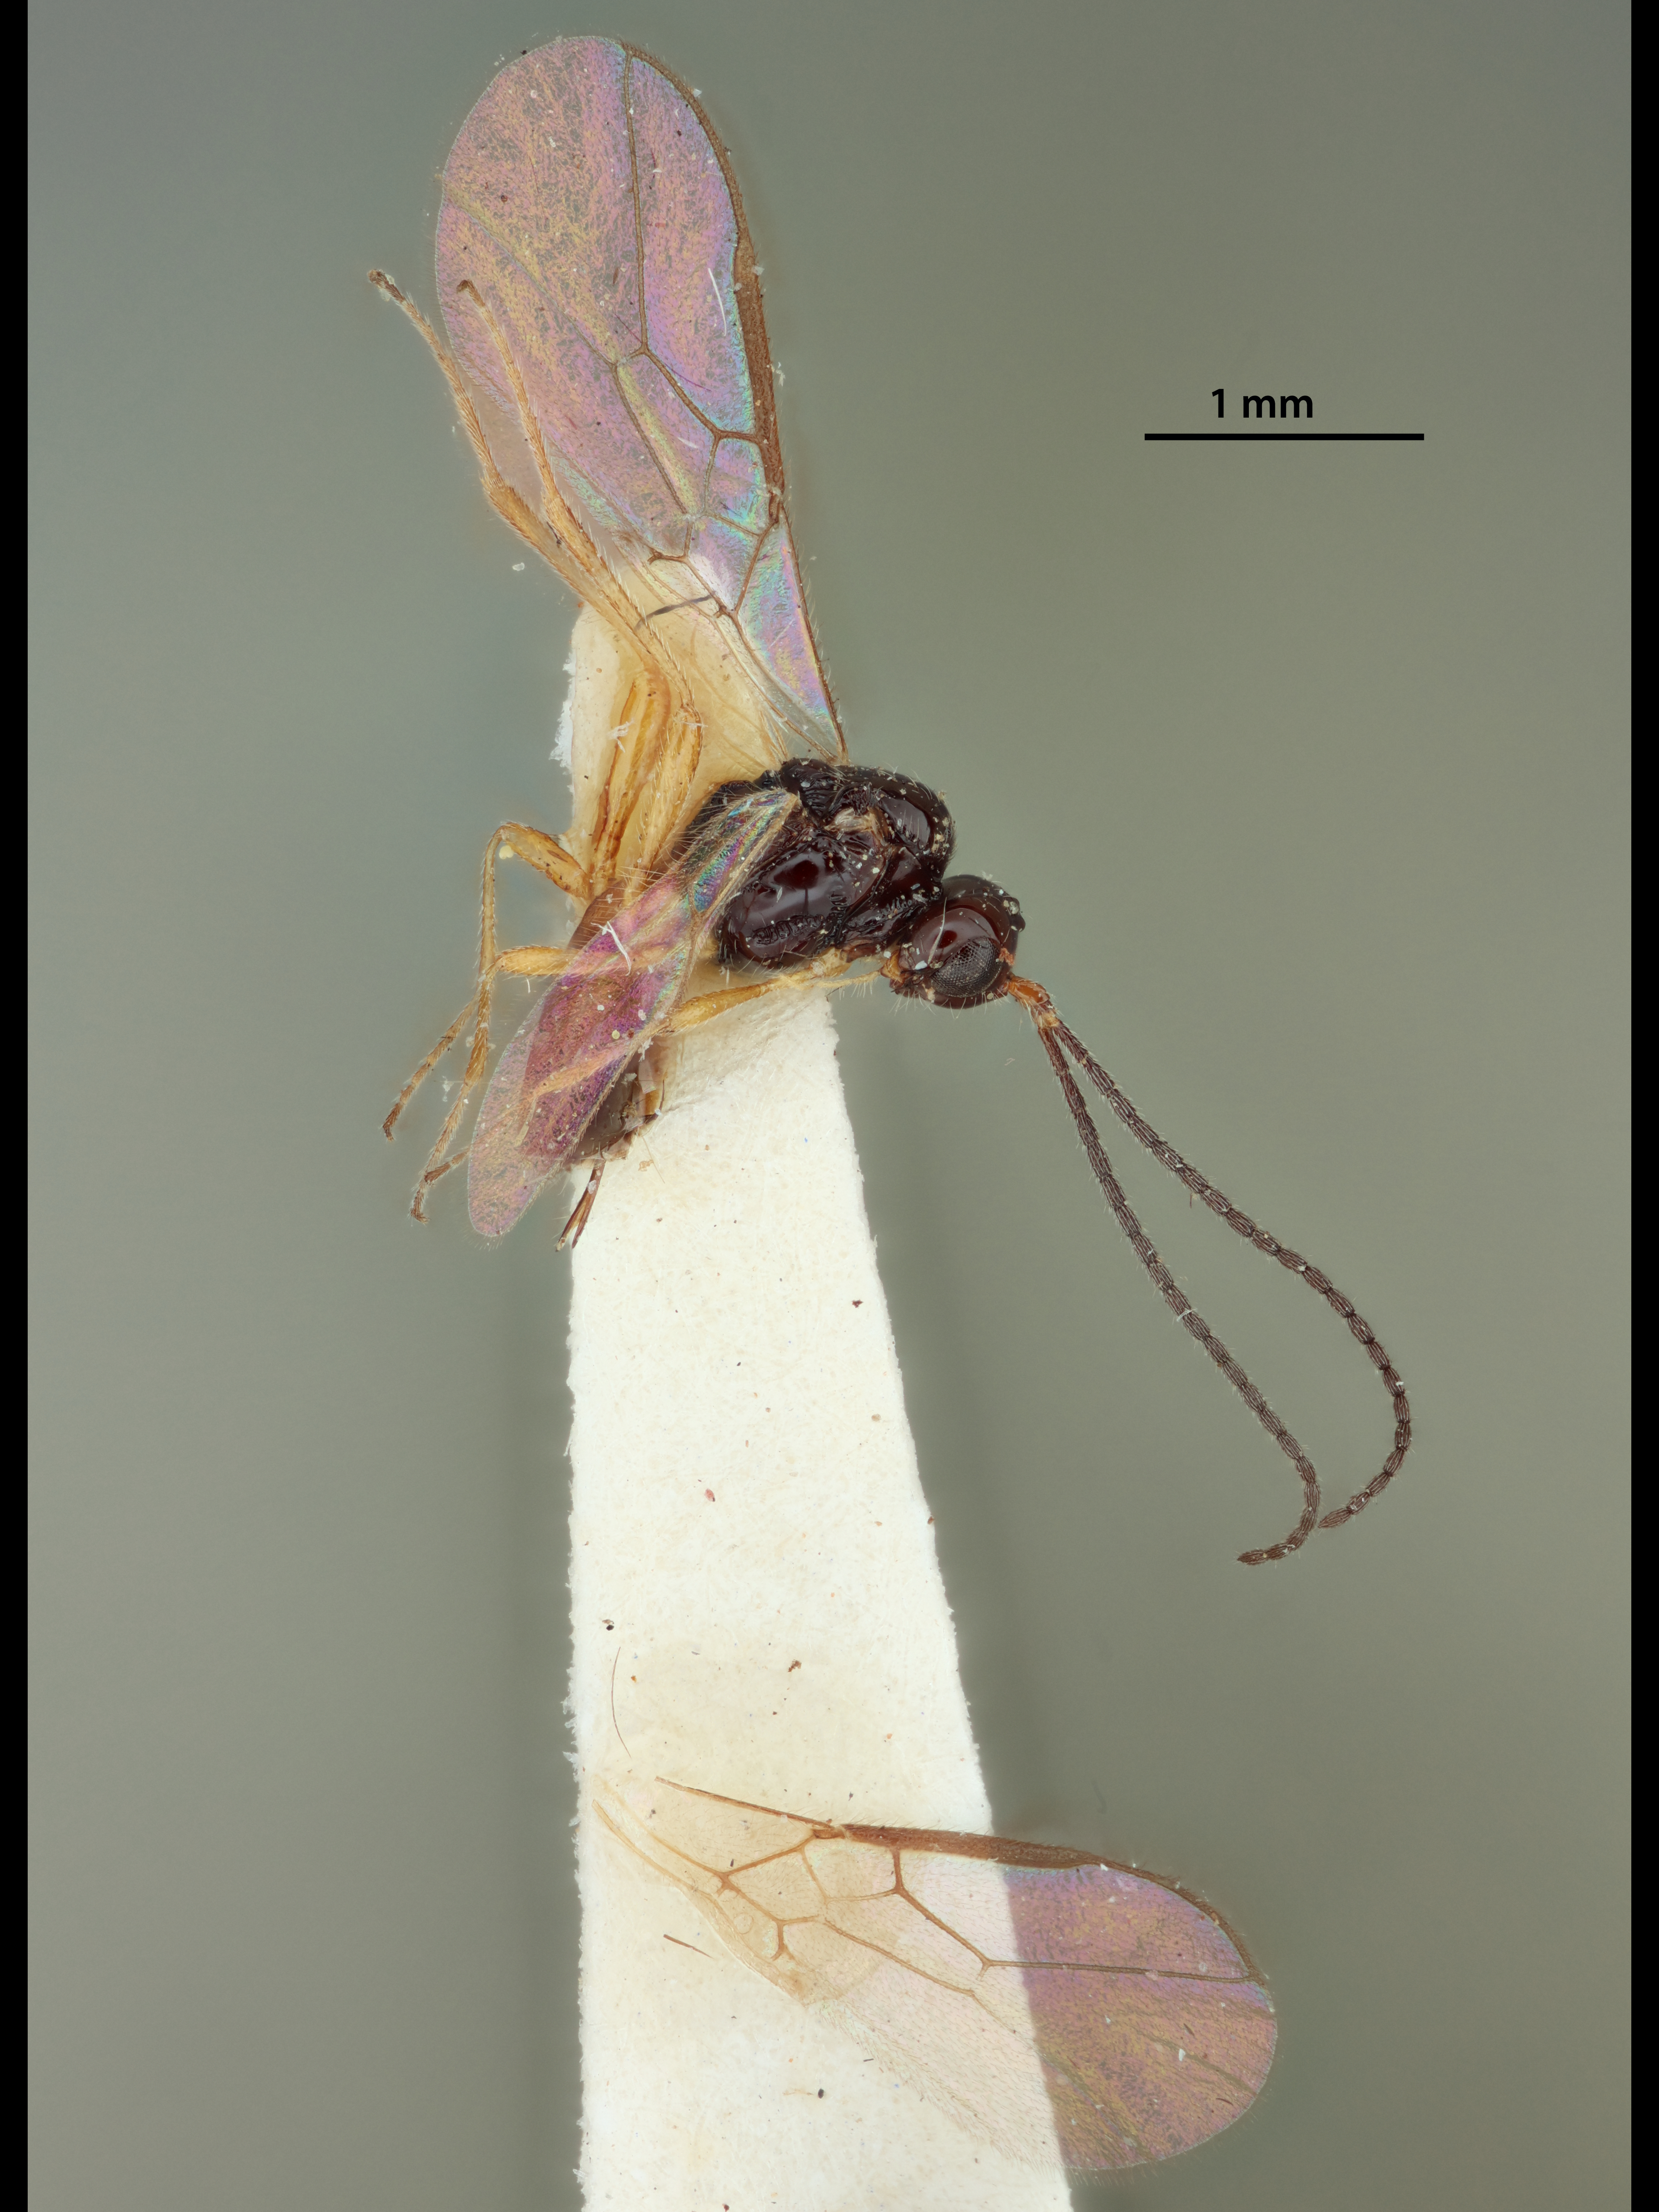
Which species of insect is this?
Orthostigma sculleni
